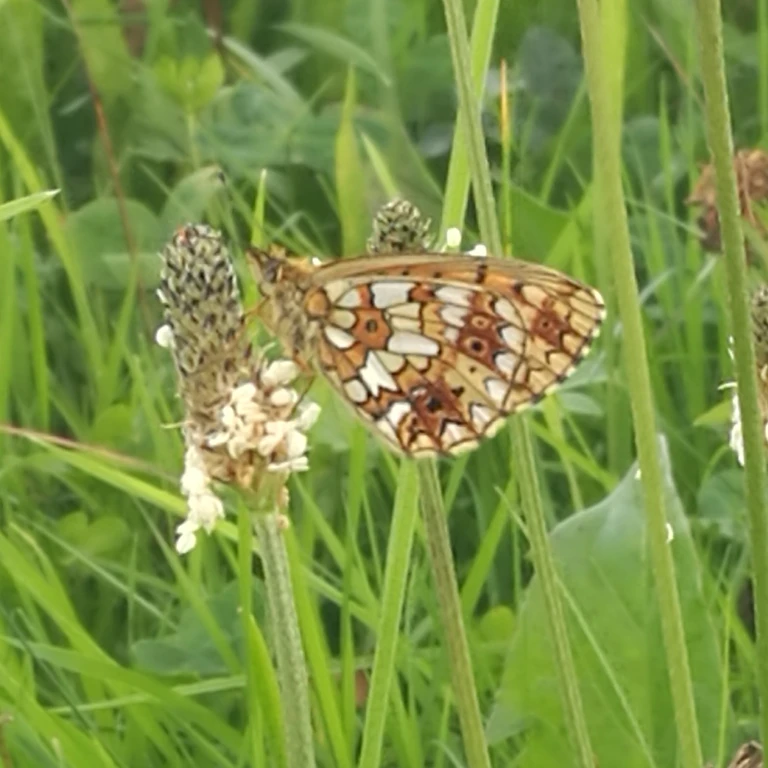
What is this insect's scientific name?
Boloria selene
